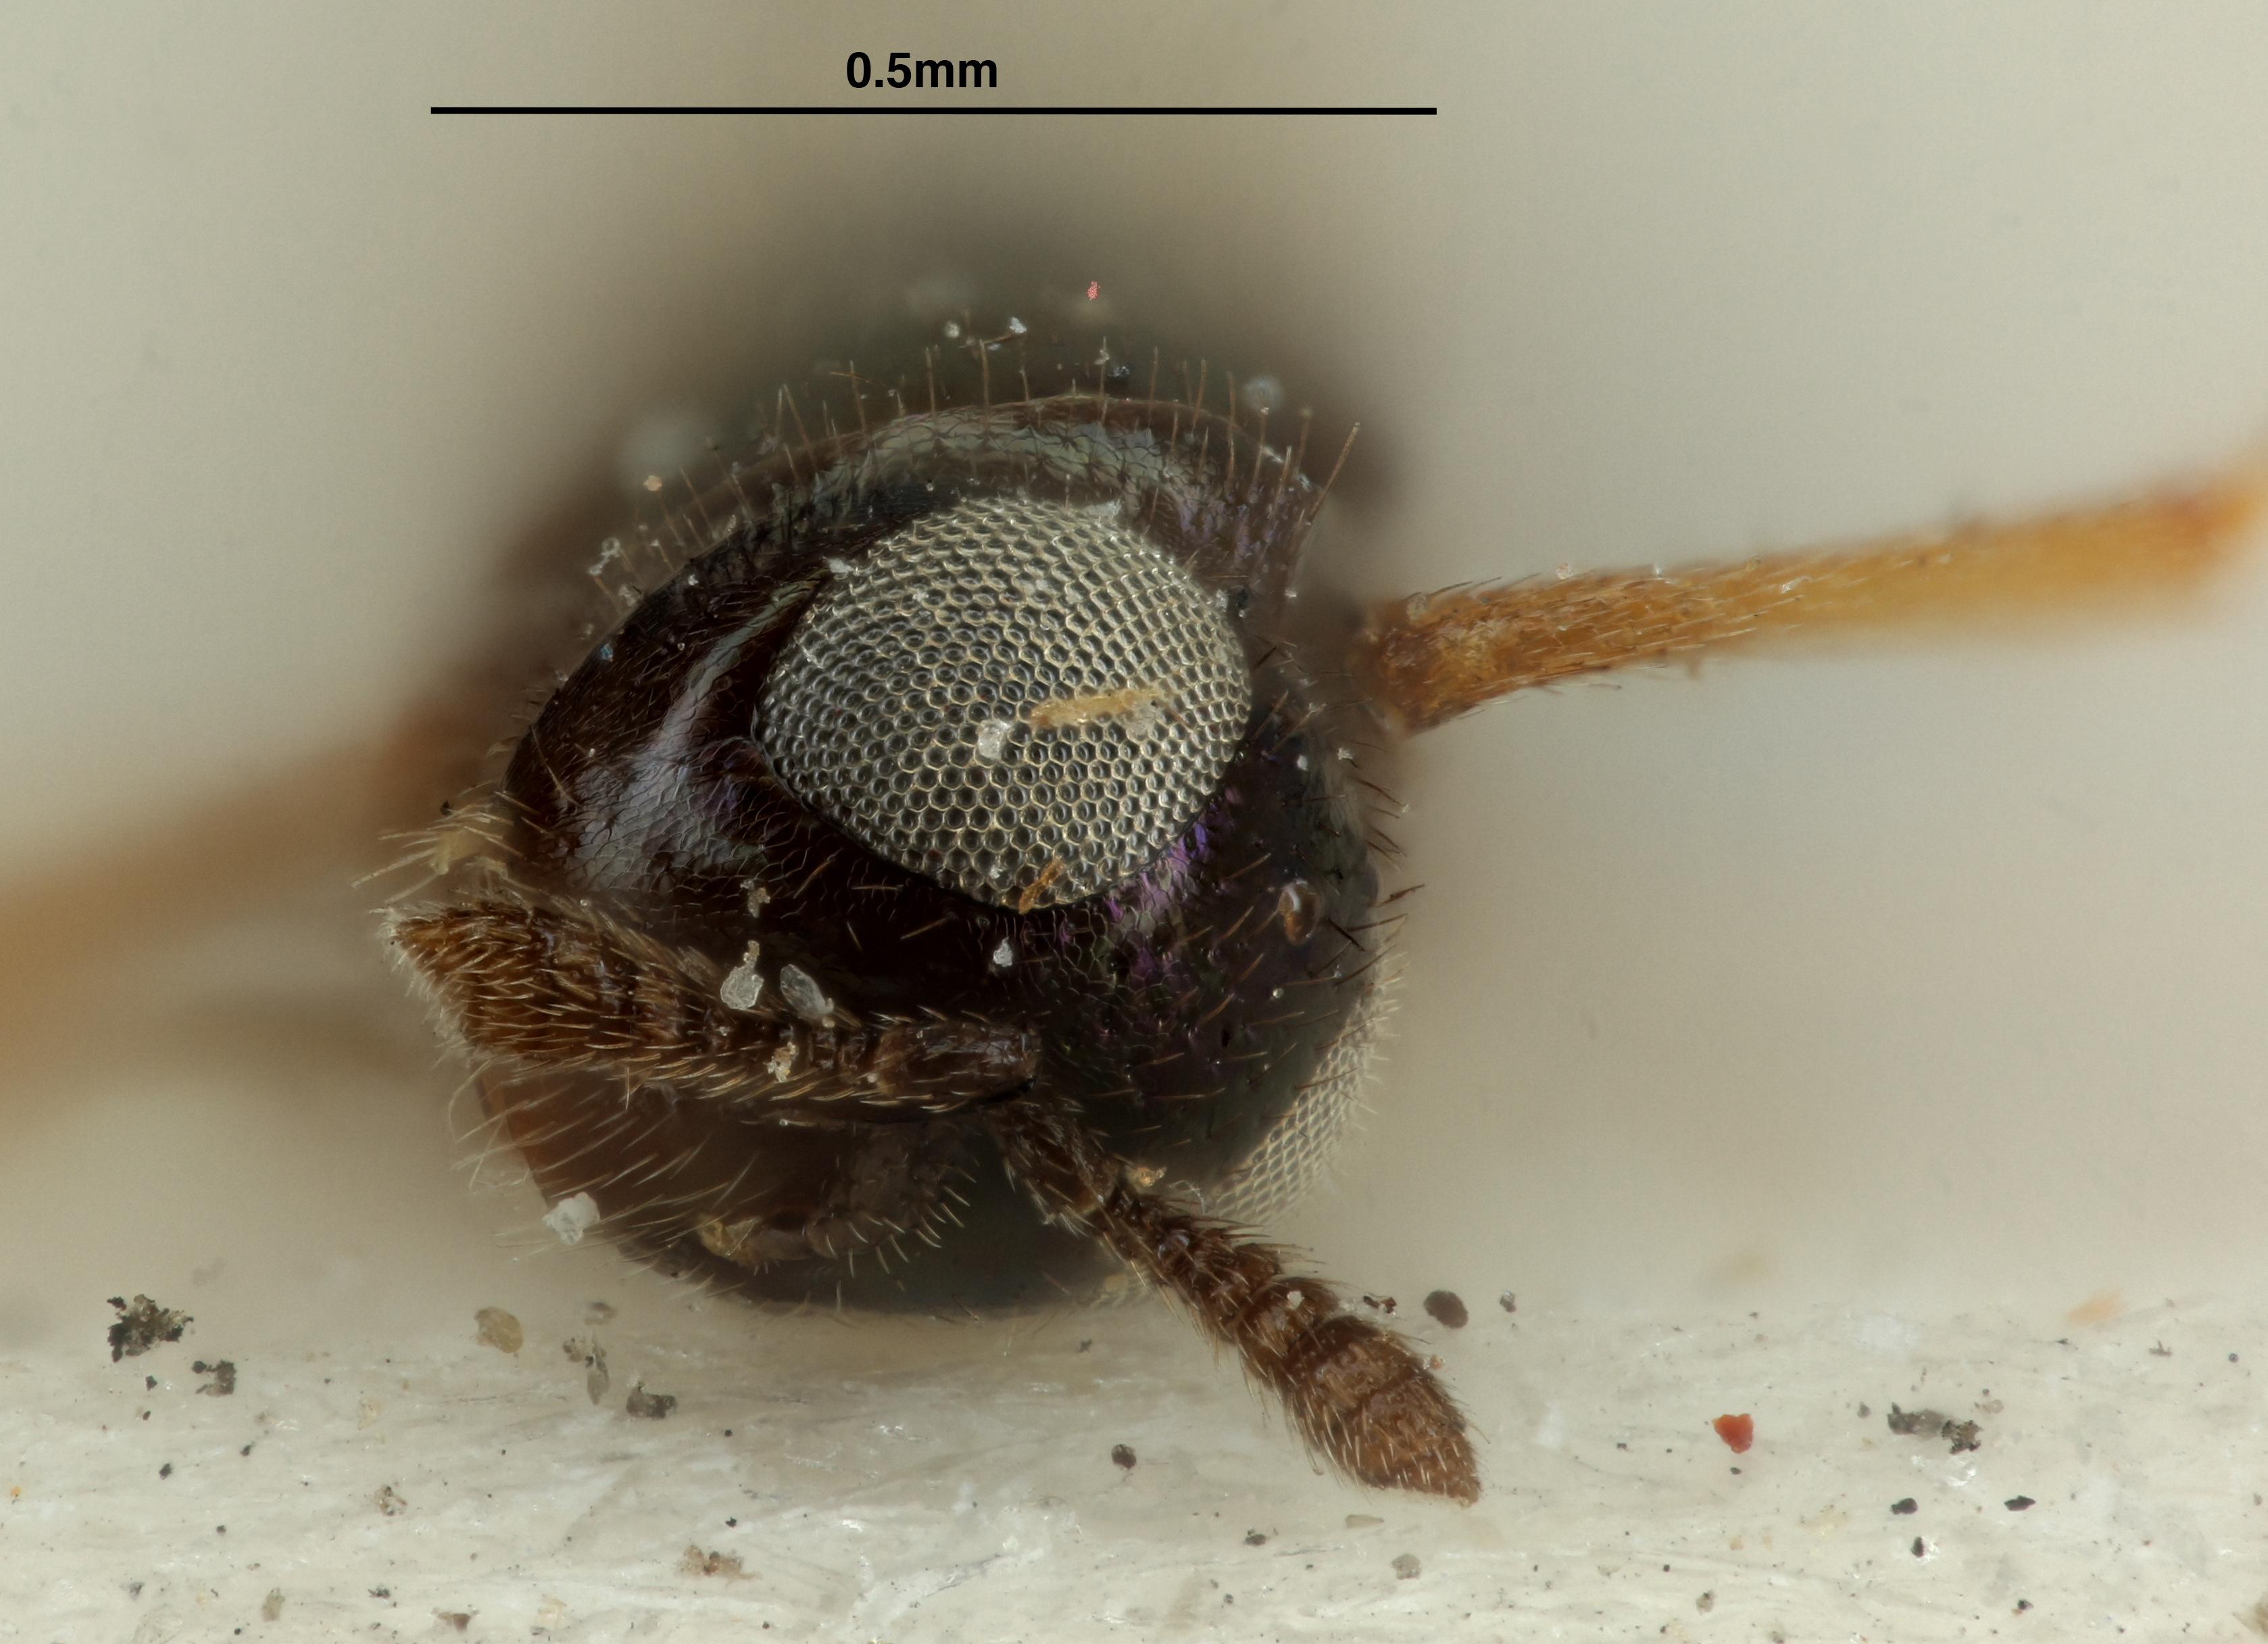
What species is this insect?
Adelencyrtus kaalae
